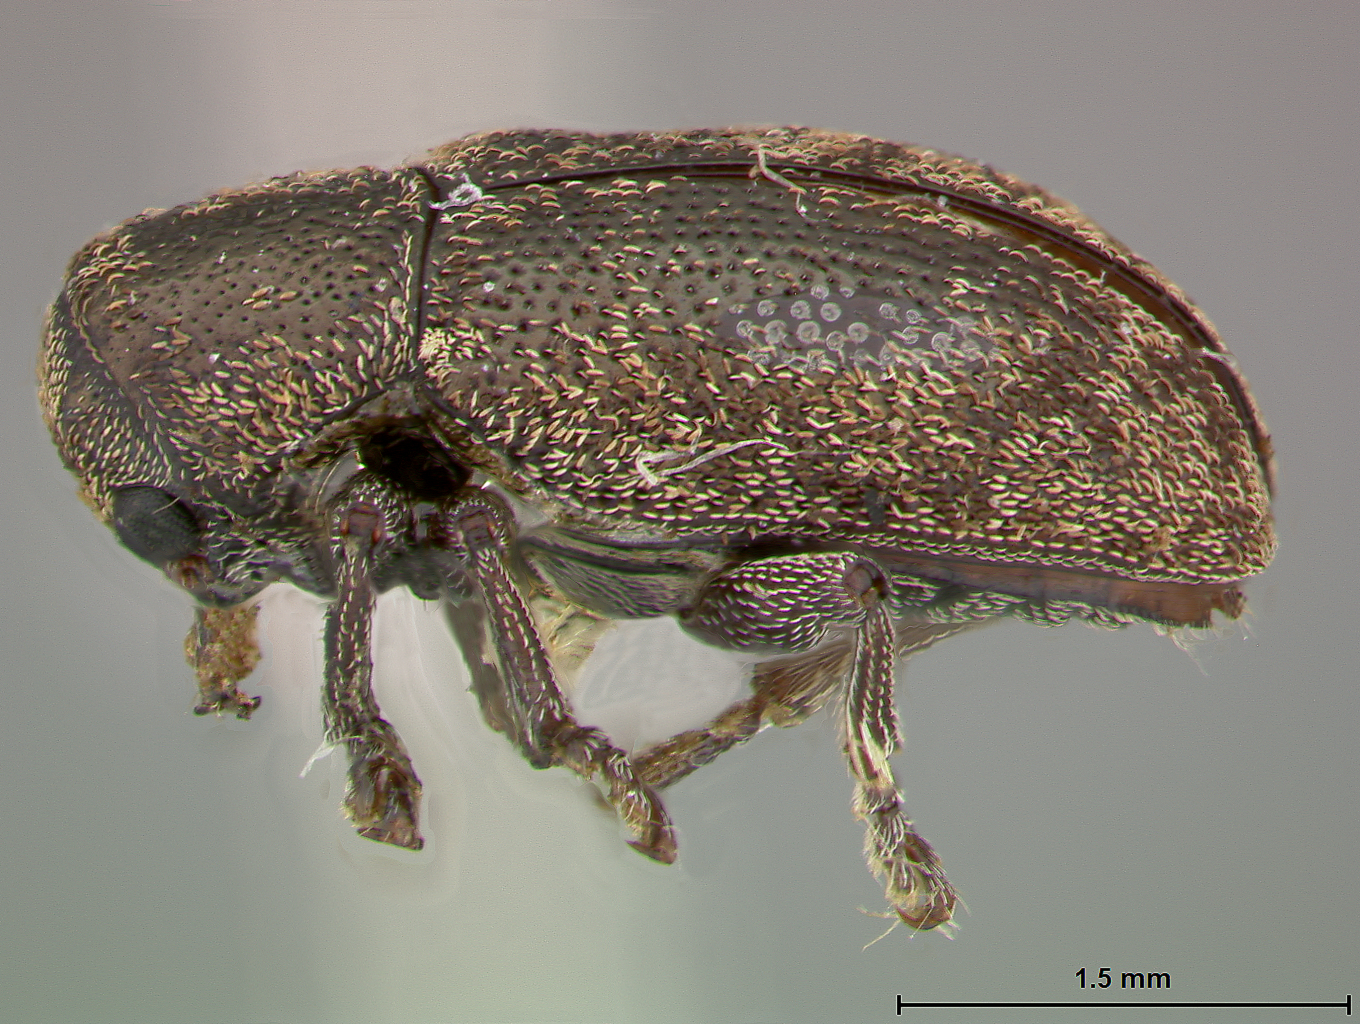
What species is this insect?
Myochrous elachius
